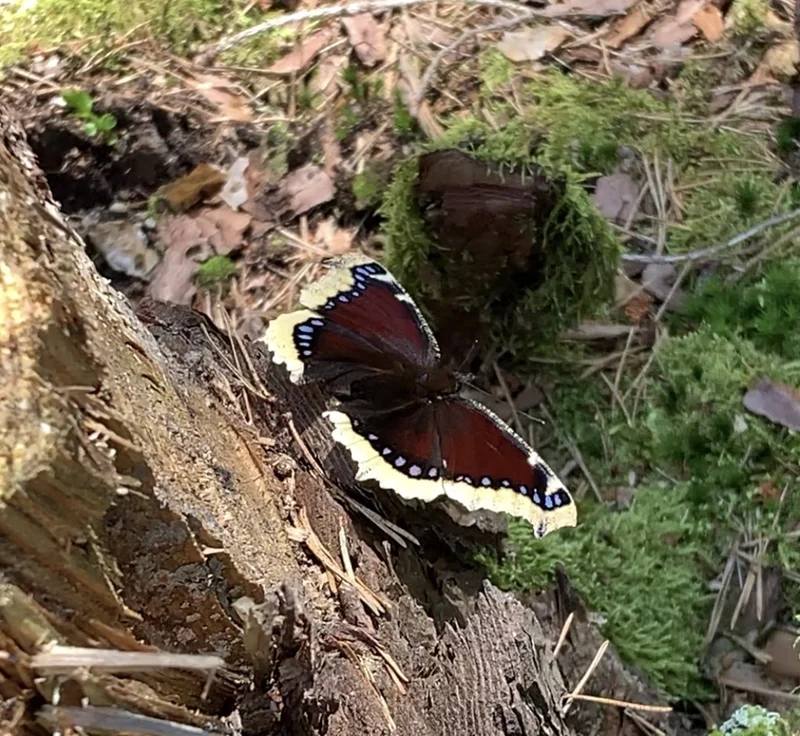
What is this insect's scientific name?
Nymphalis antiopa
